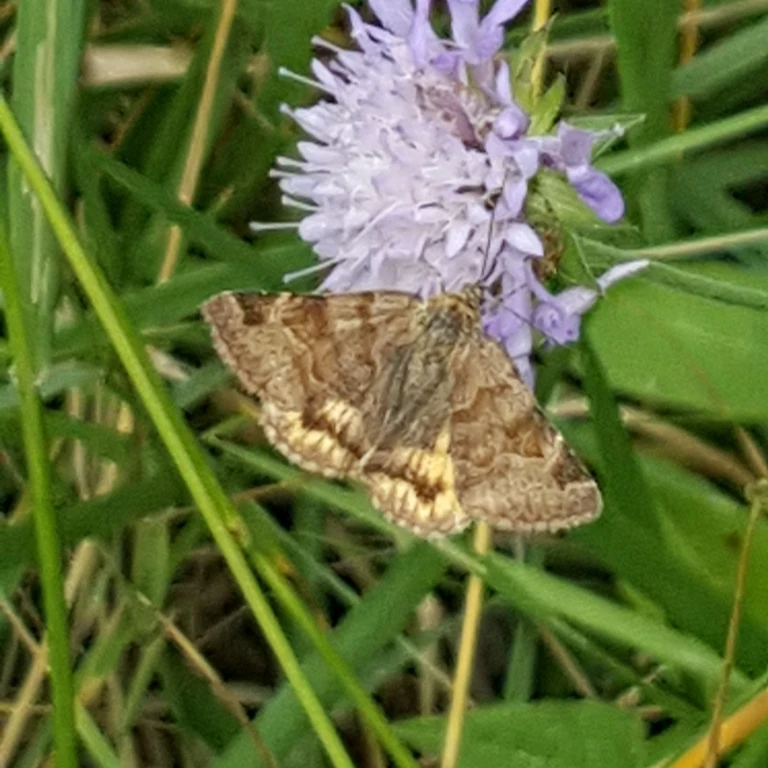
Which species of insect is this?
Euclidia glyphica
